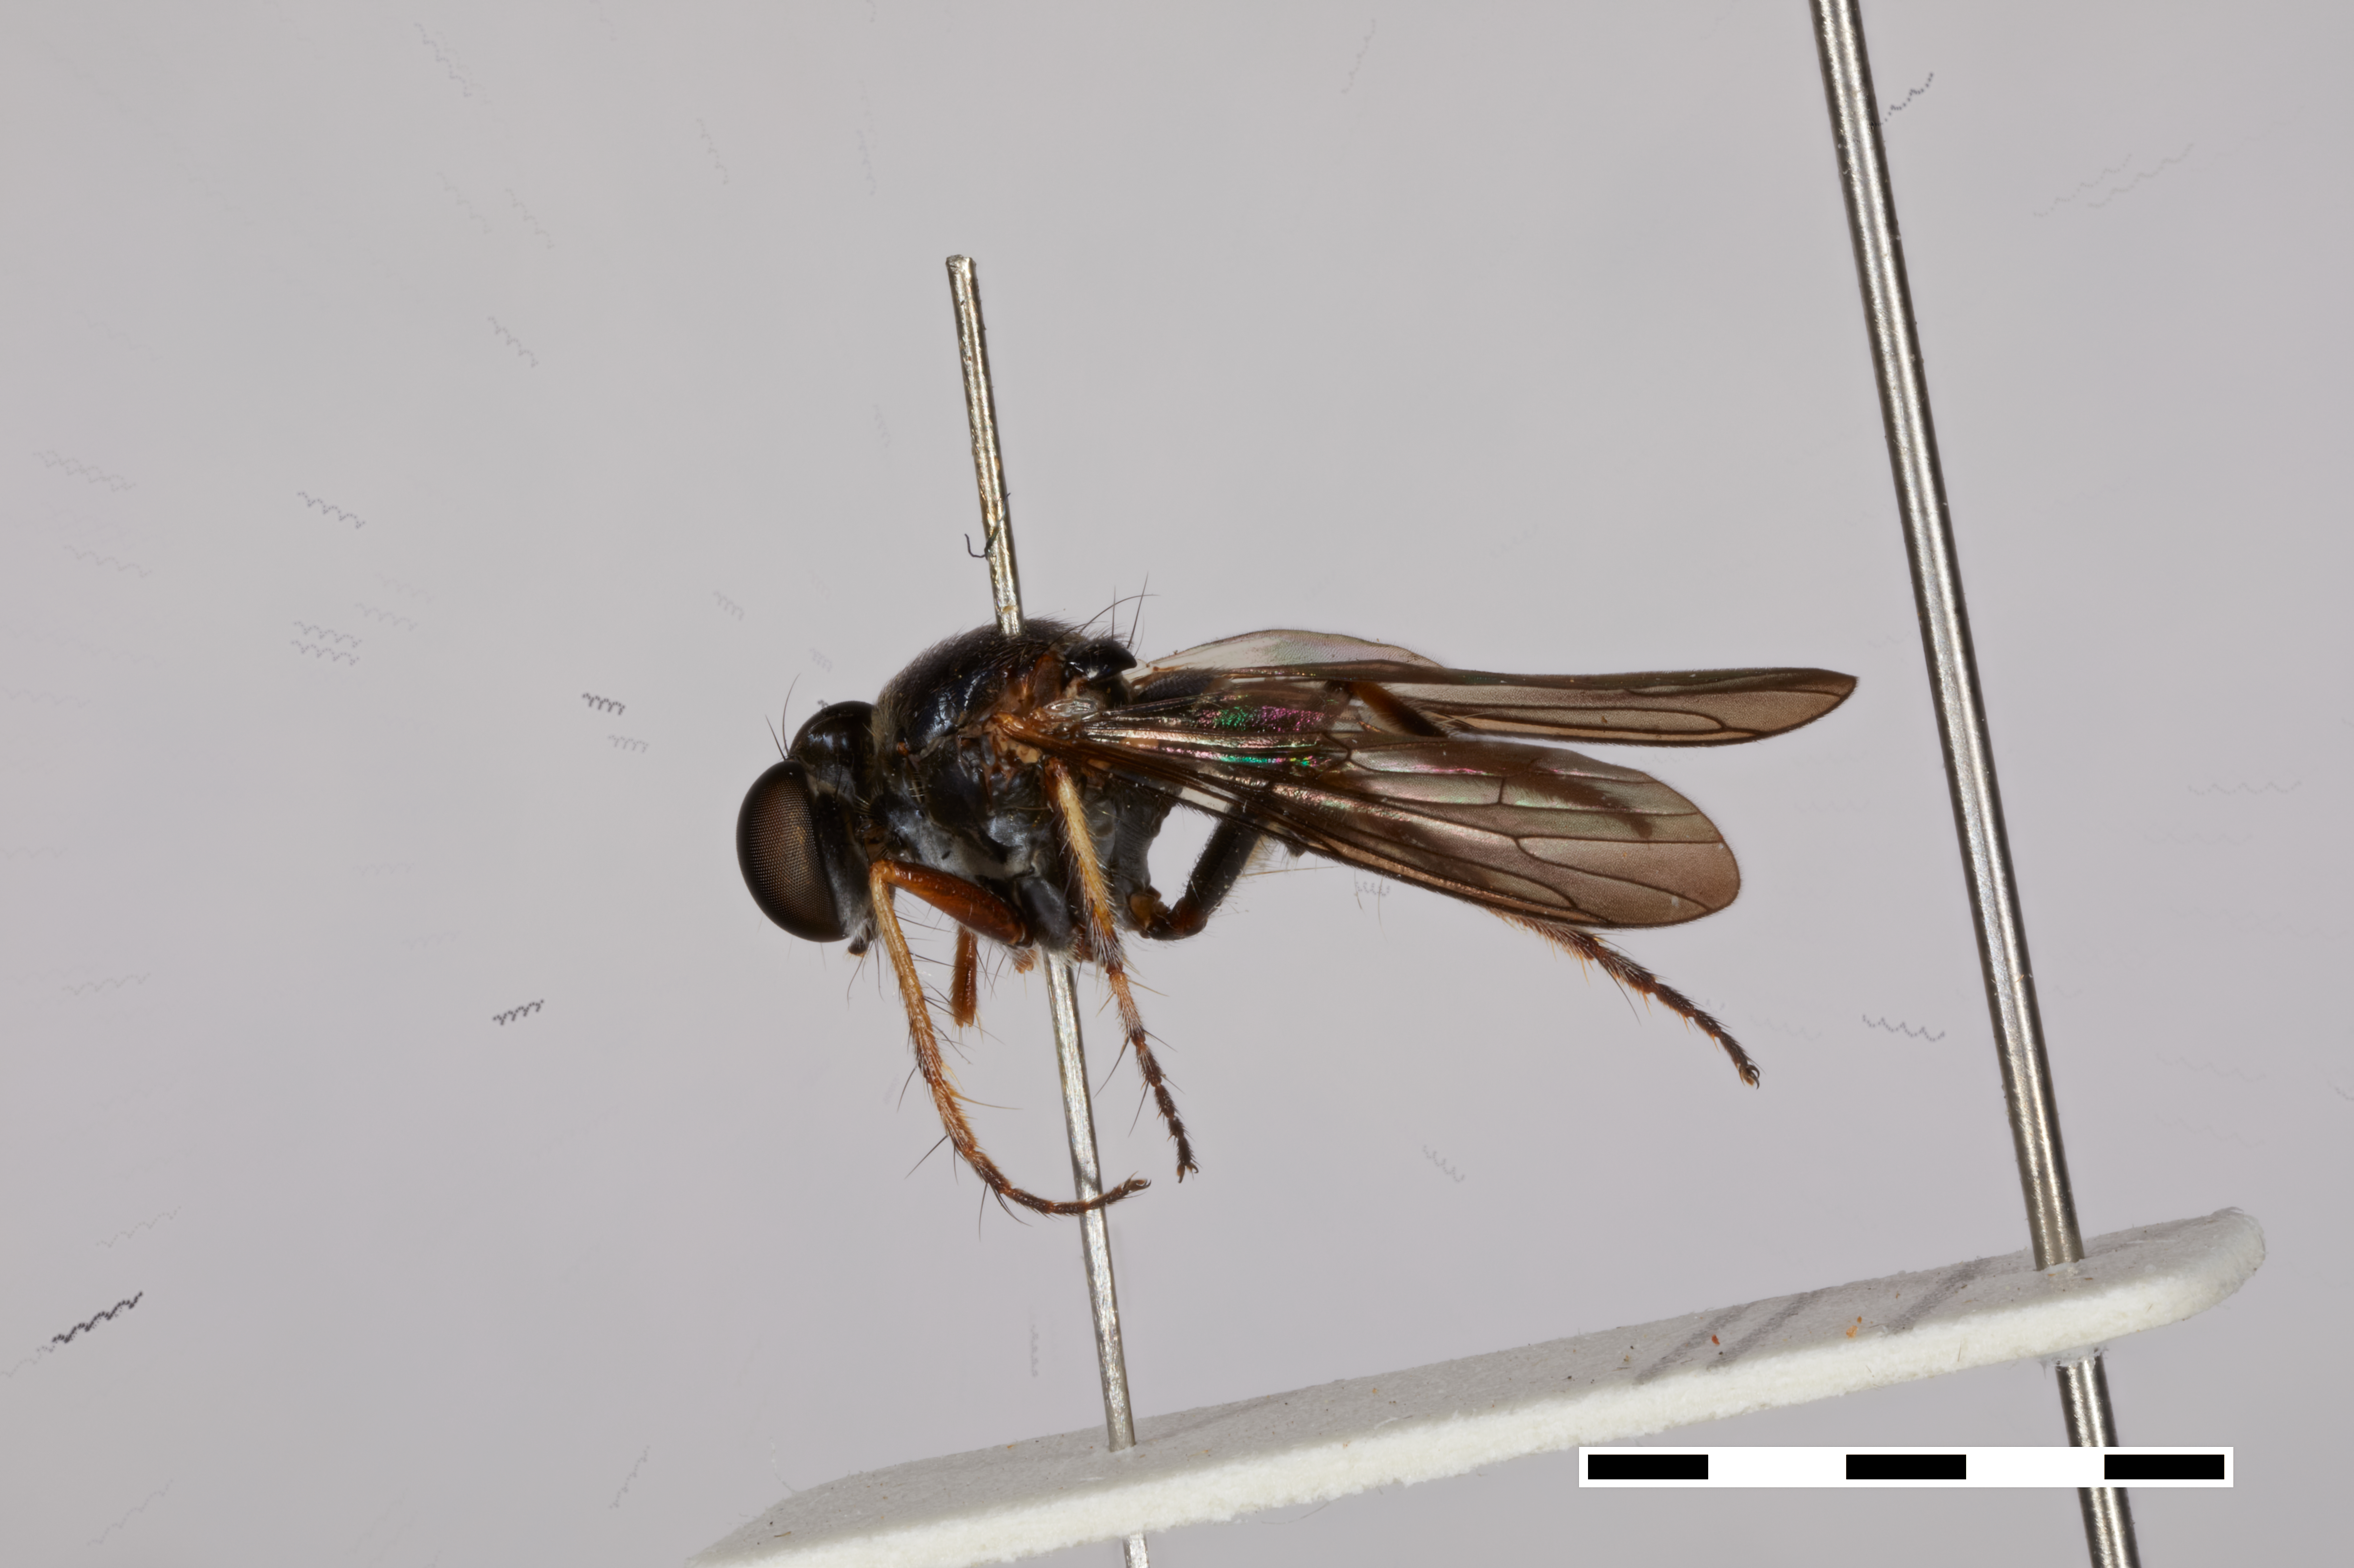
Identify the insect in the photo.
Afromosia barkemeyeri
